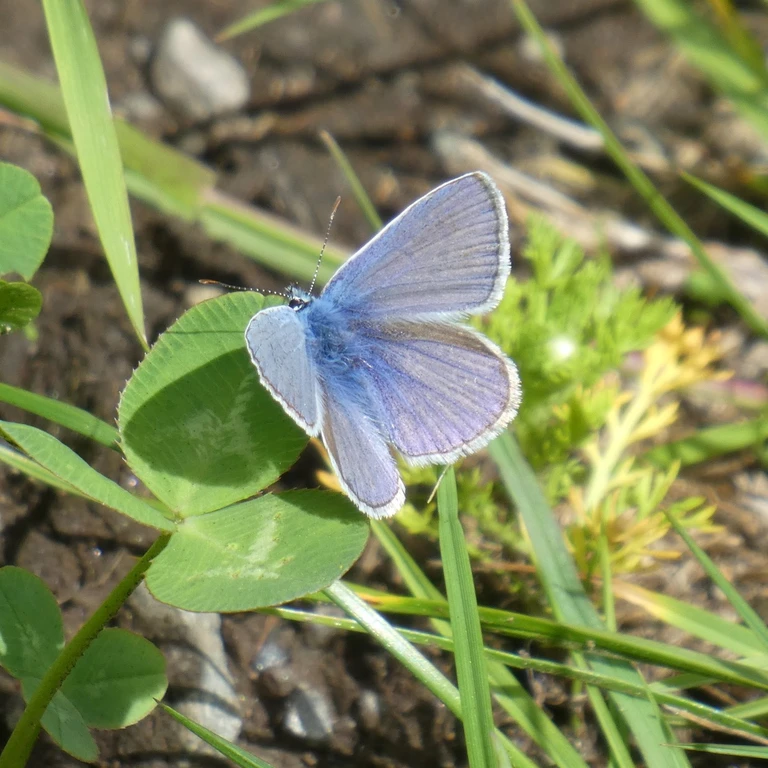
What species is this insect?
Polyommatus icarus
